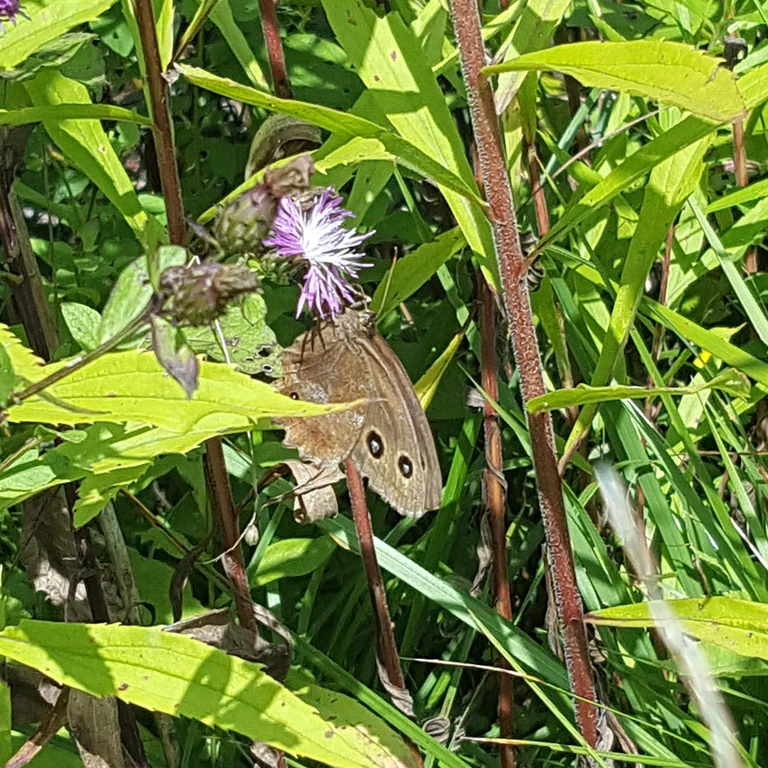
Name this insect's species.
Minois dryas
